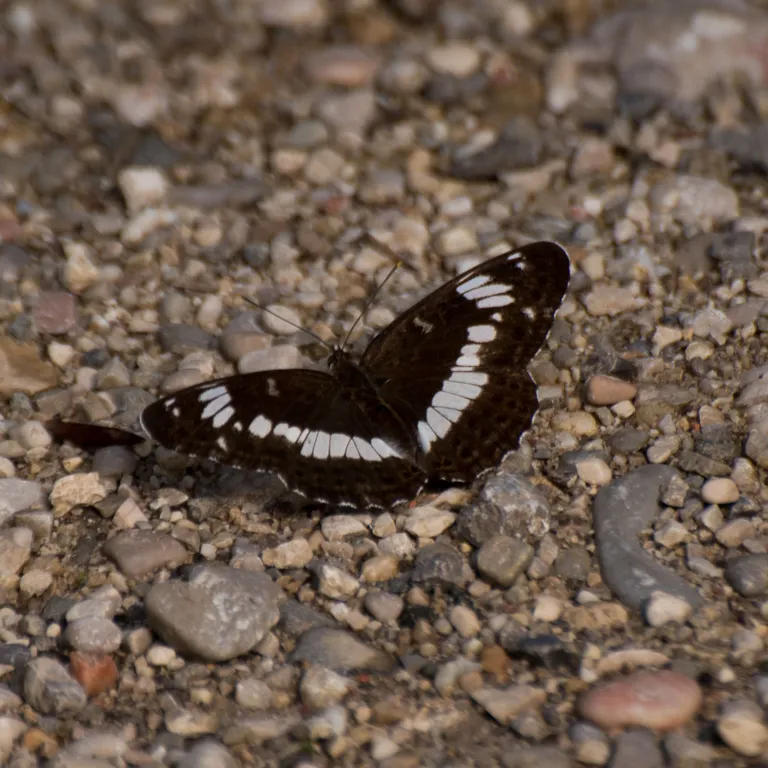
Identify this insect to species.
Limenitis camilla (also Ladoga camilla)
